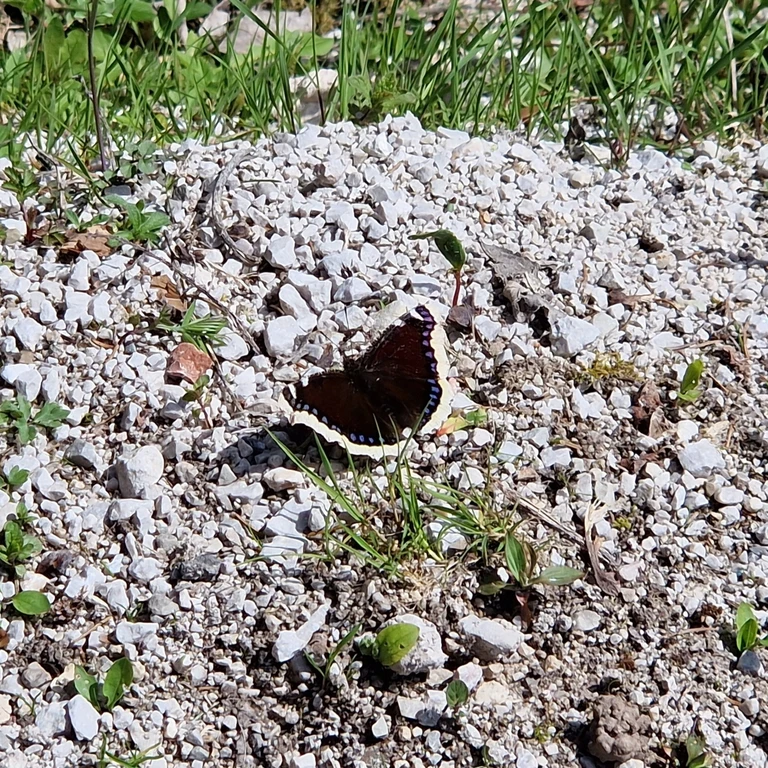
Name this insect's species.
Nymphalis antiopa
